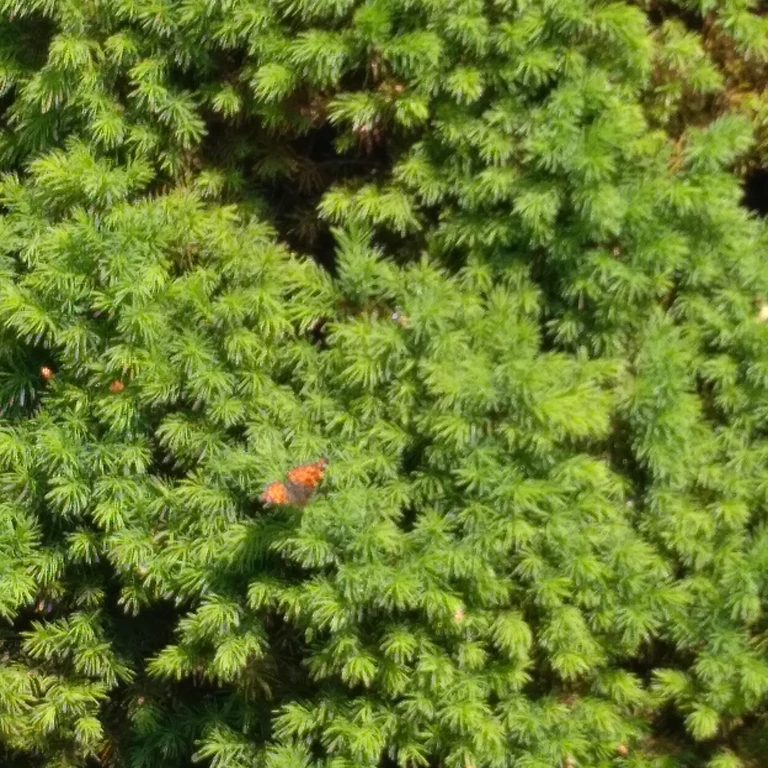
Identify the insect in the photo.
Araschnia levana
